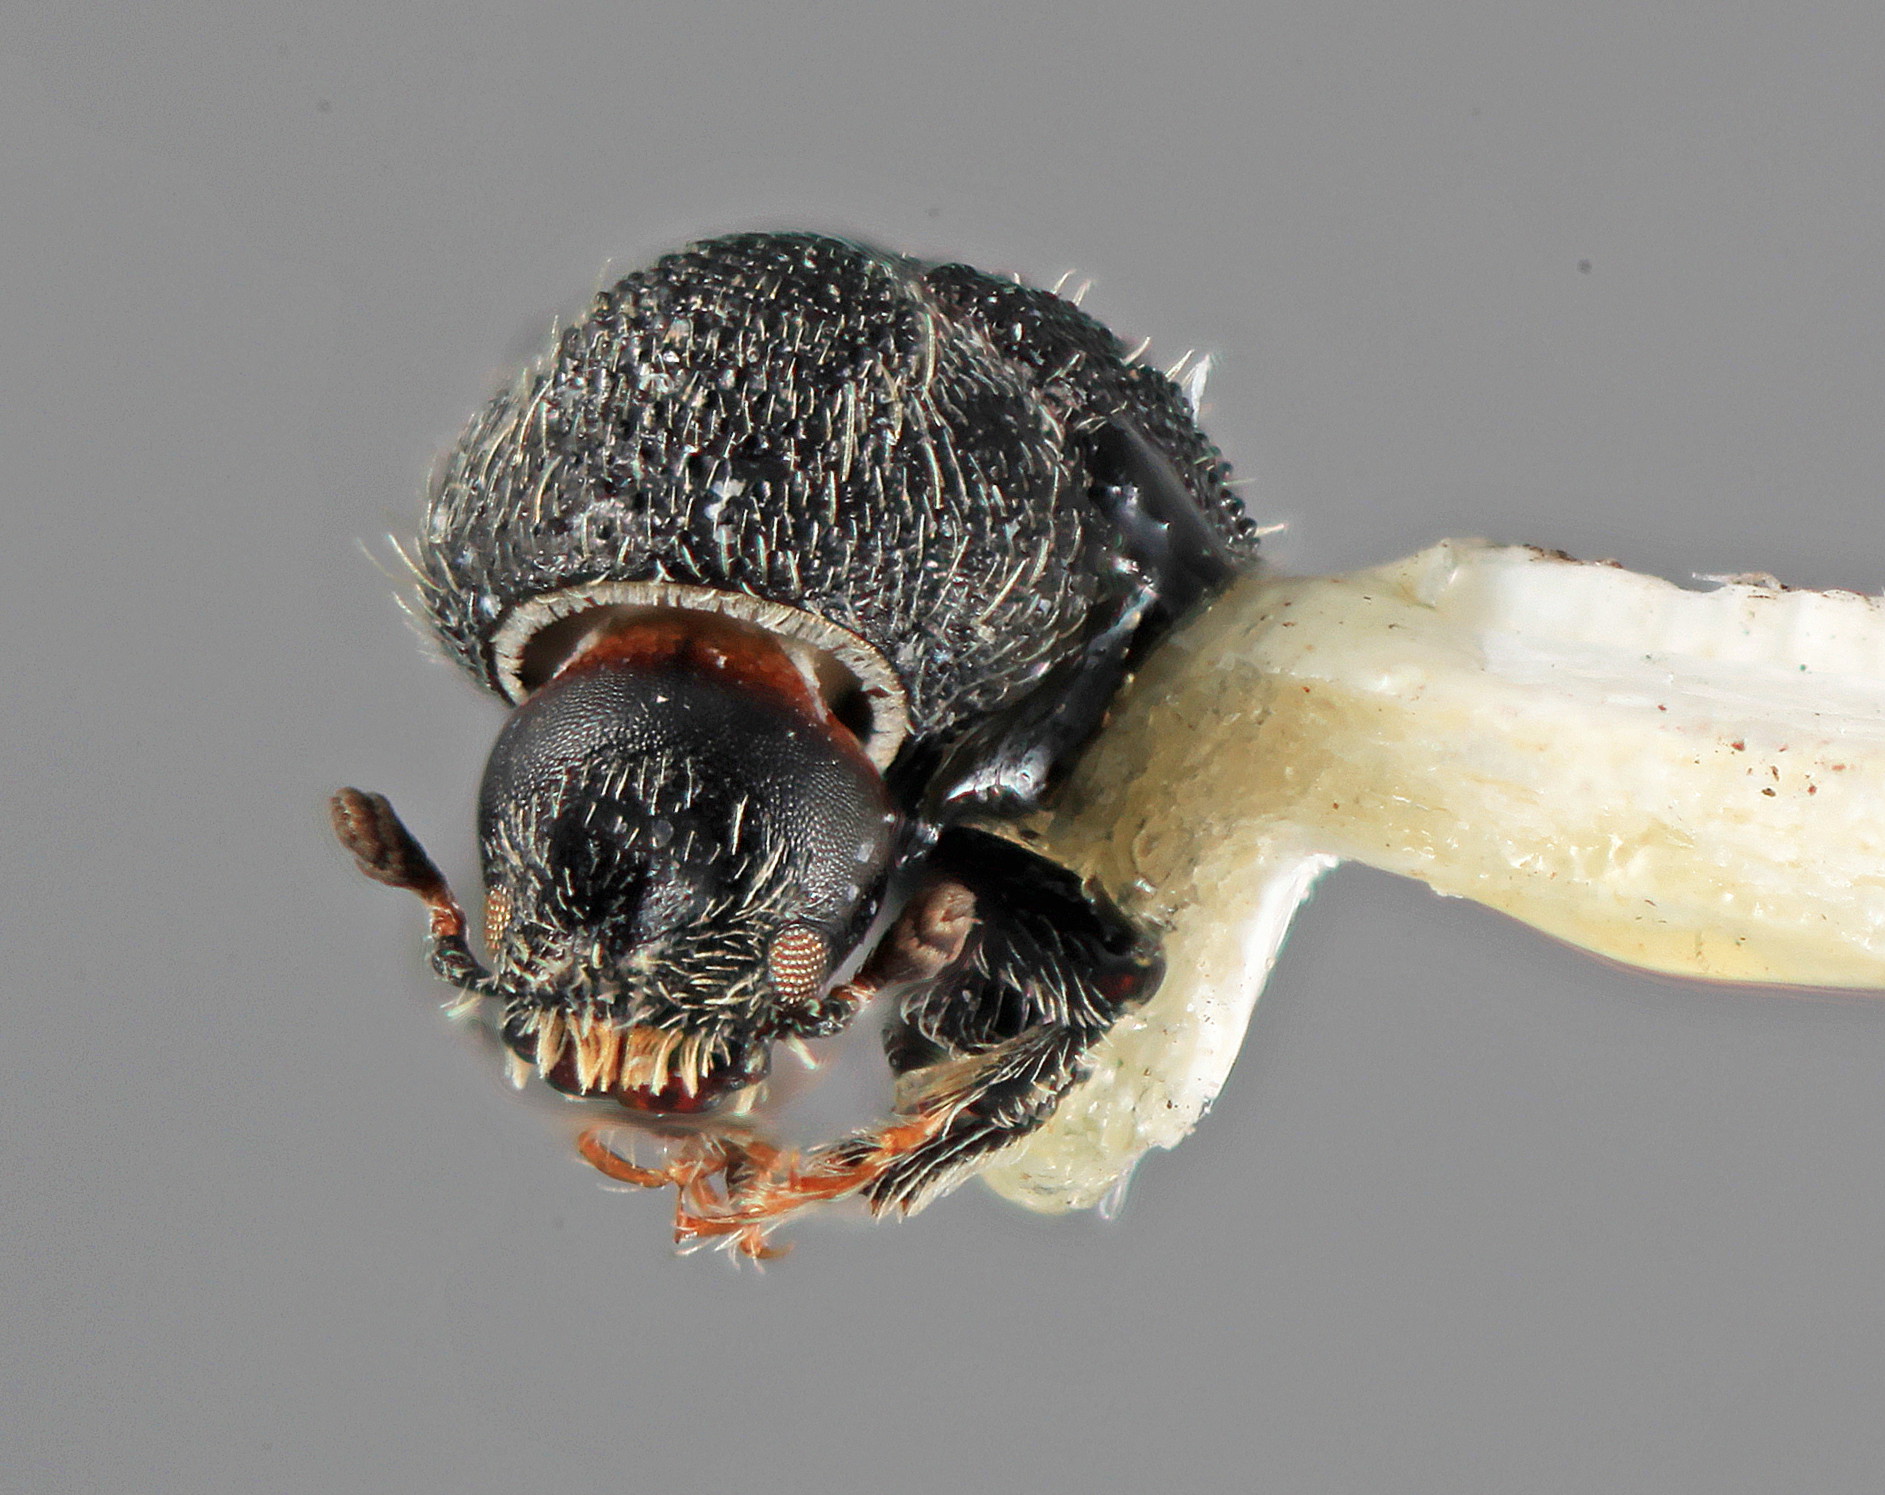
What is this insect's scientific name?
Cactopinus microcornis
